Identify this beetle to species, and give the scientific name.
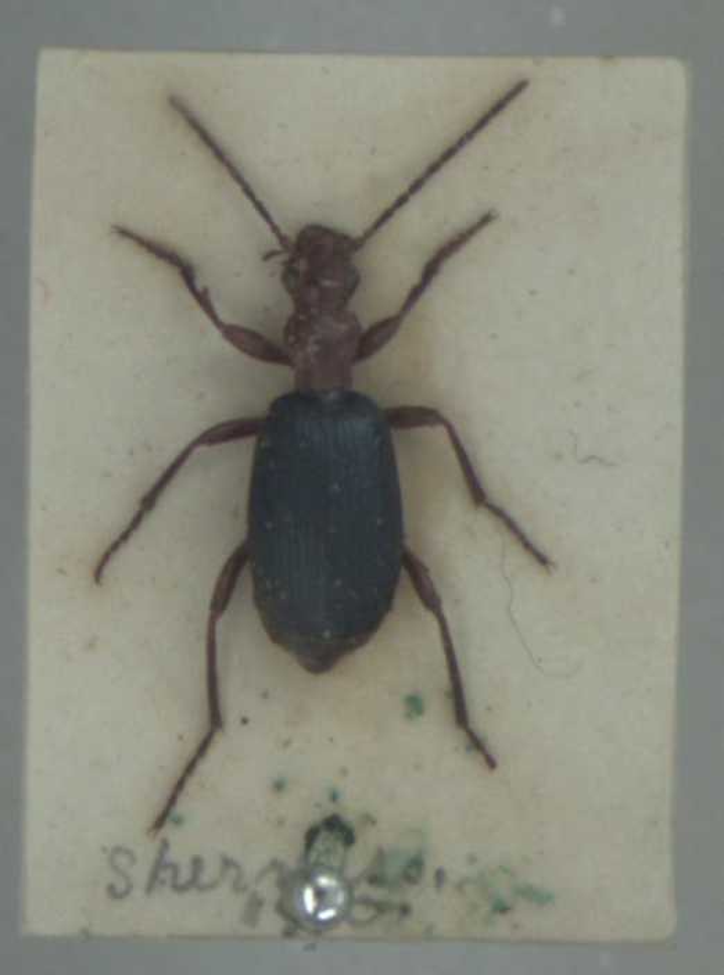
Brachinus crepitans
